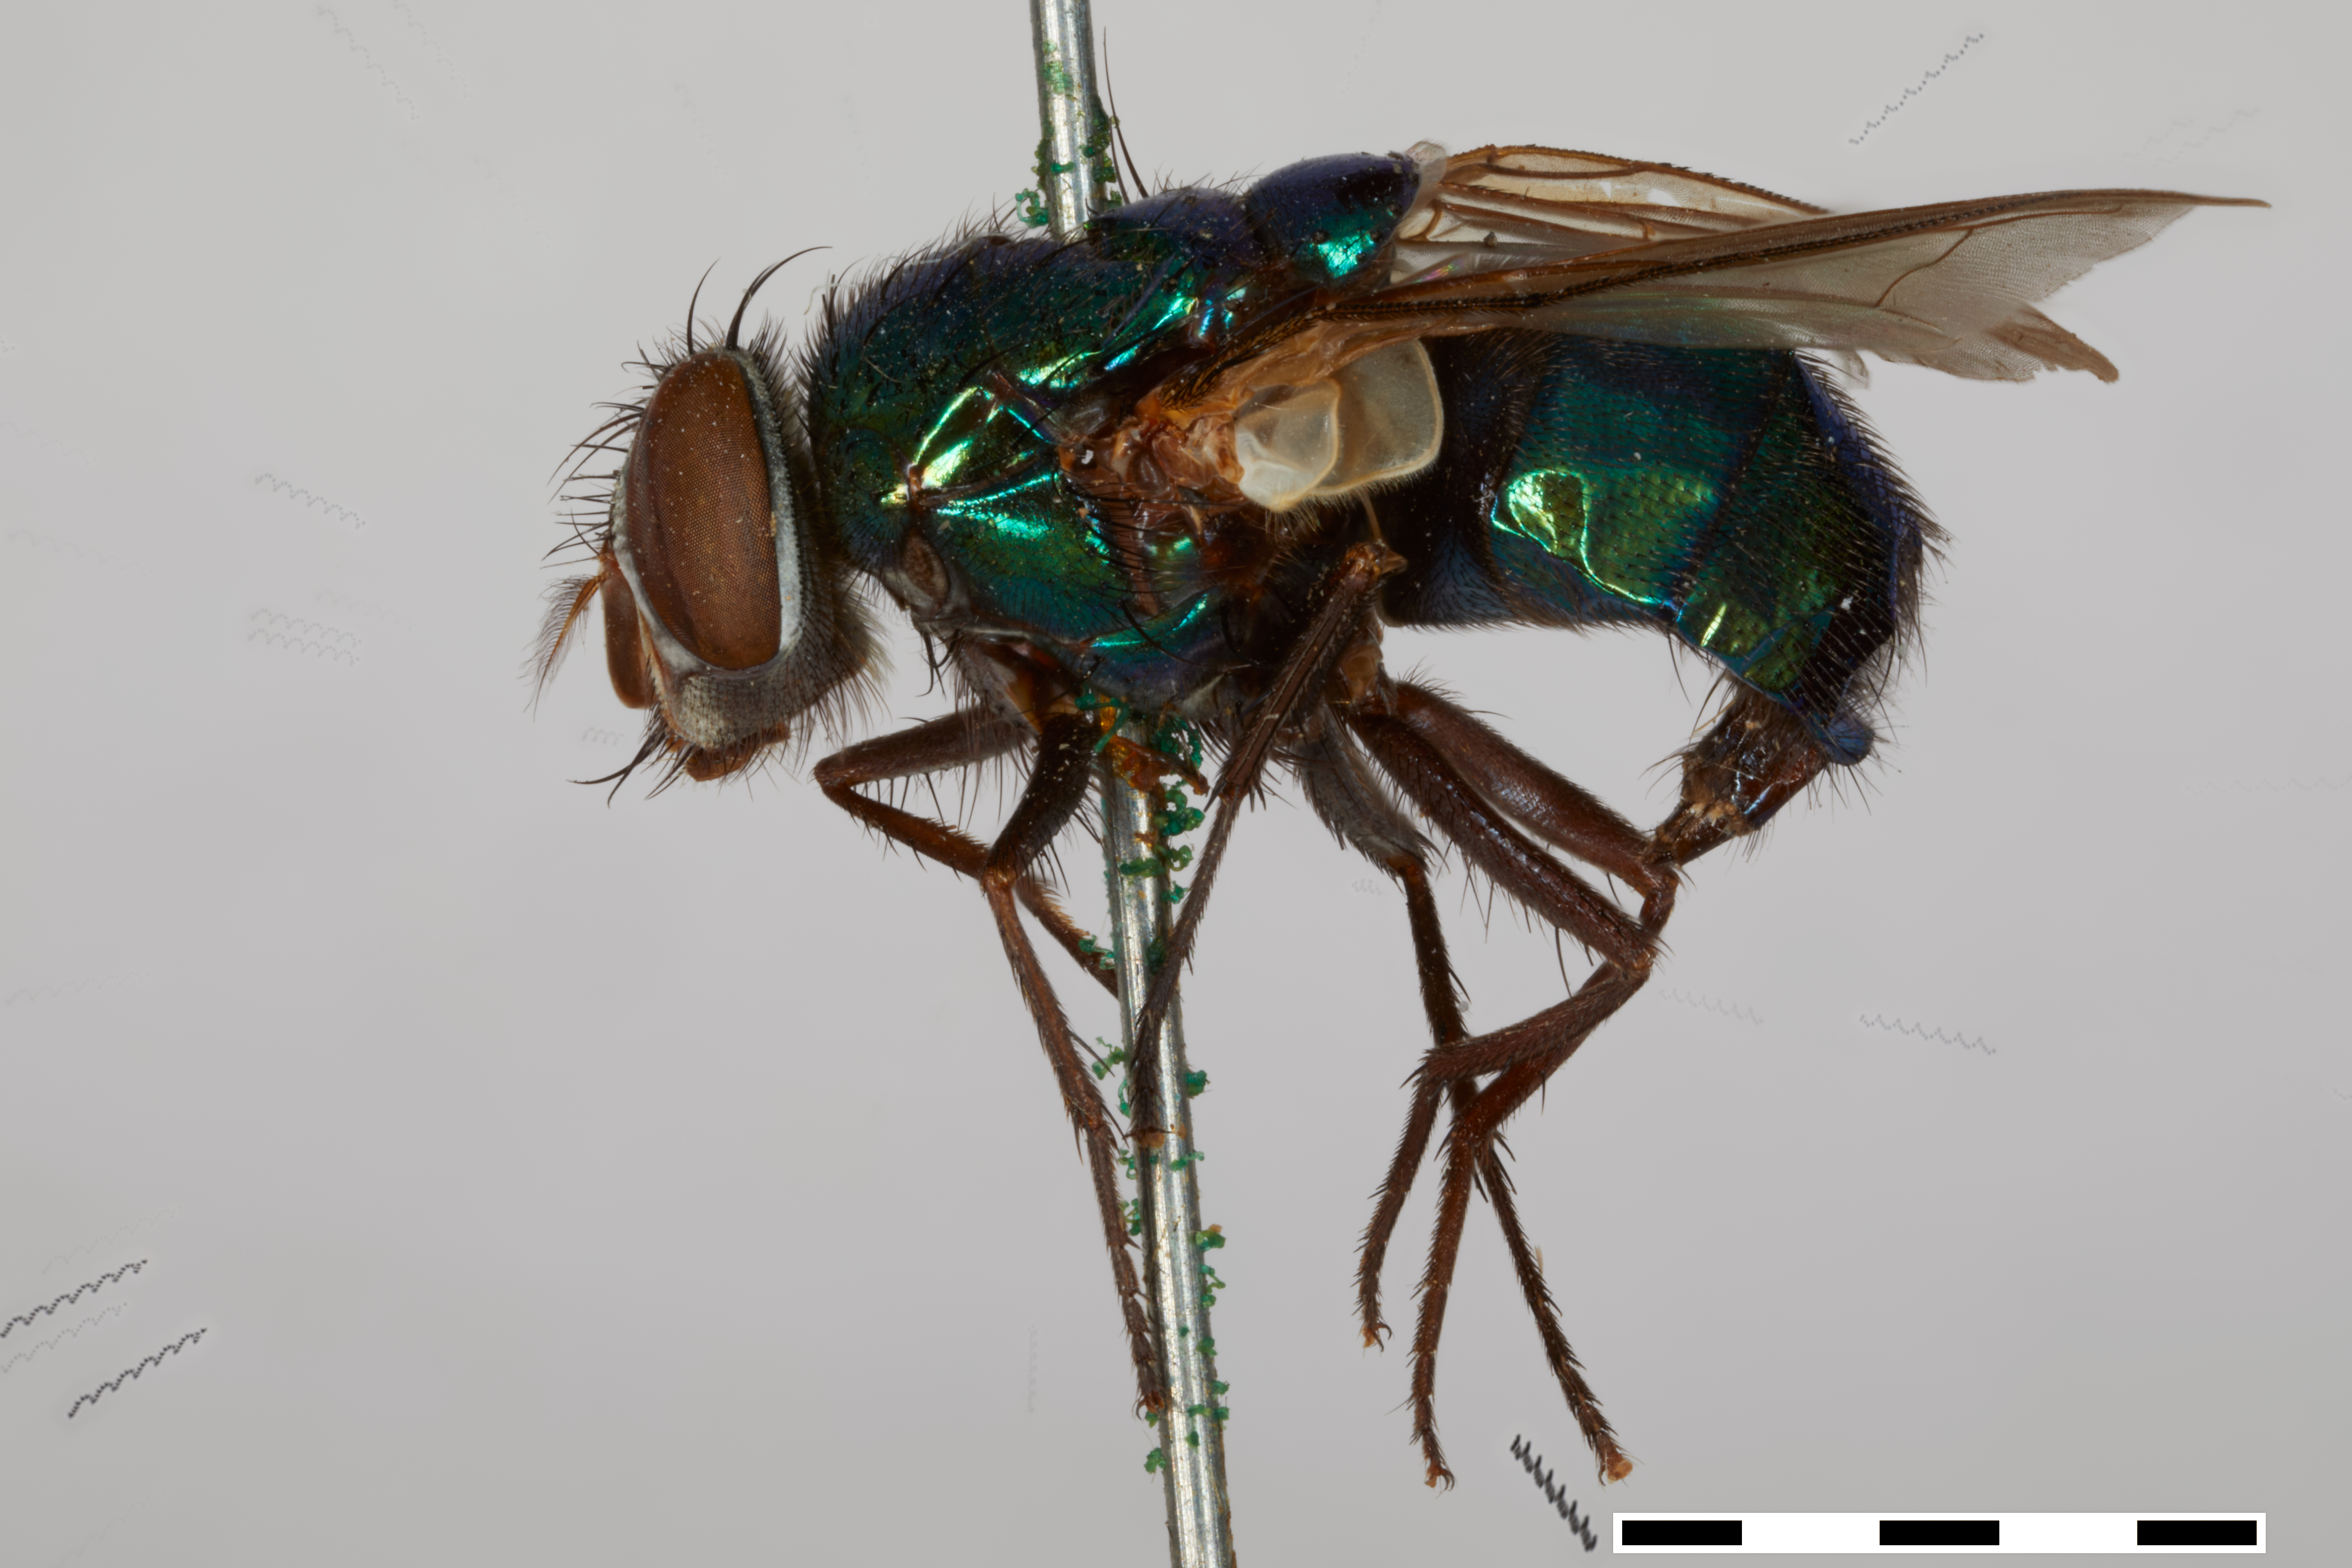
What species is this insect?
Phaenicia coeruleiviridis (also Lucilia oculata)
